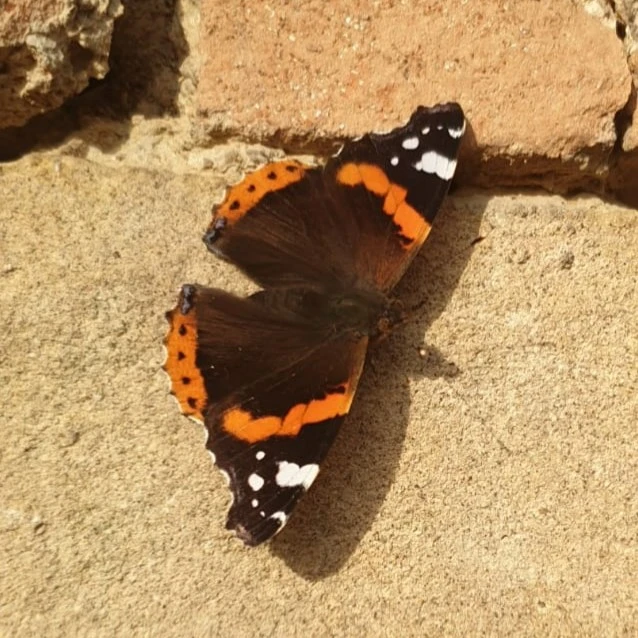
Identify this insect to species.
Vanessa atalanta
